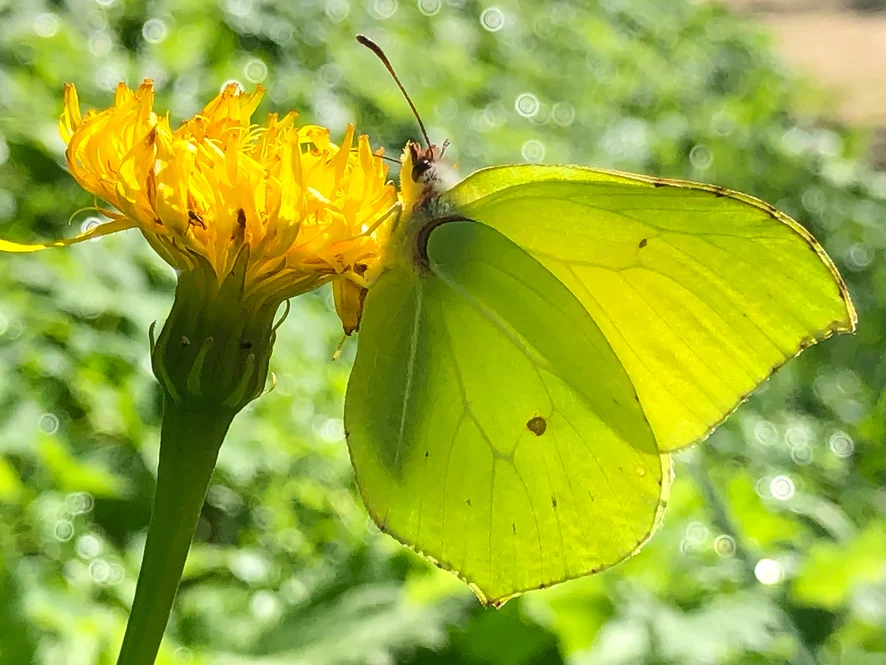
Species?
Gonepteryx rhamni
